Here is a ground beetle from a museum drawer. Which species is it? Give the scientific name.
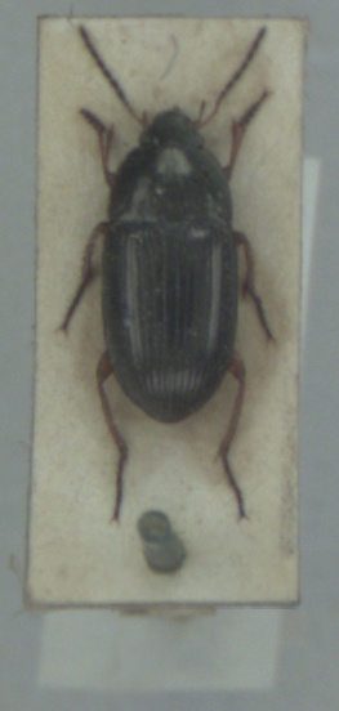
Amara familiaris
